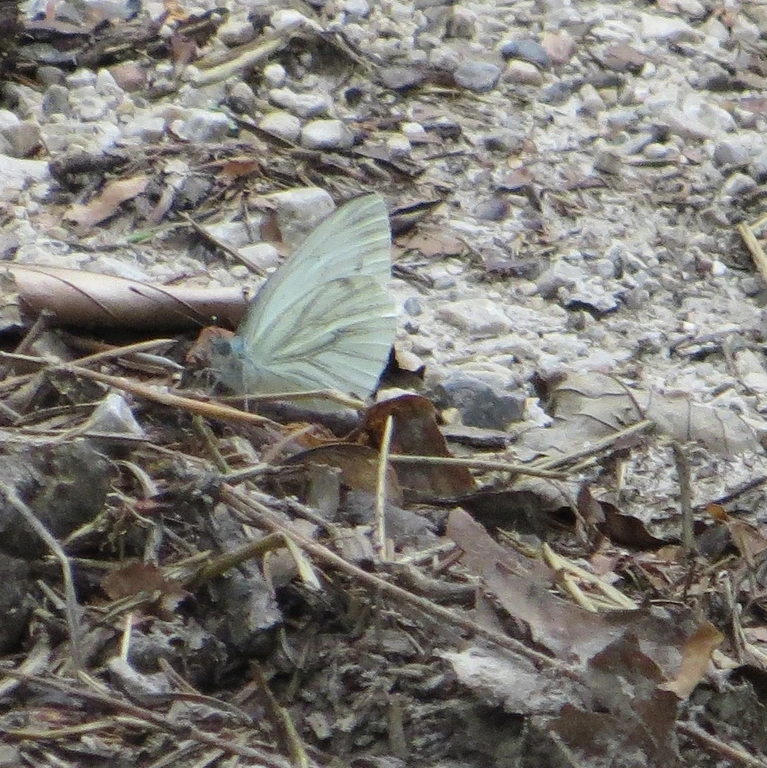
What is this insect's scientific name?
Pieris napi
